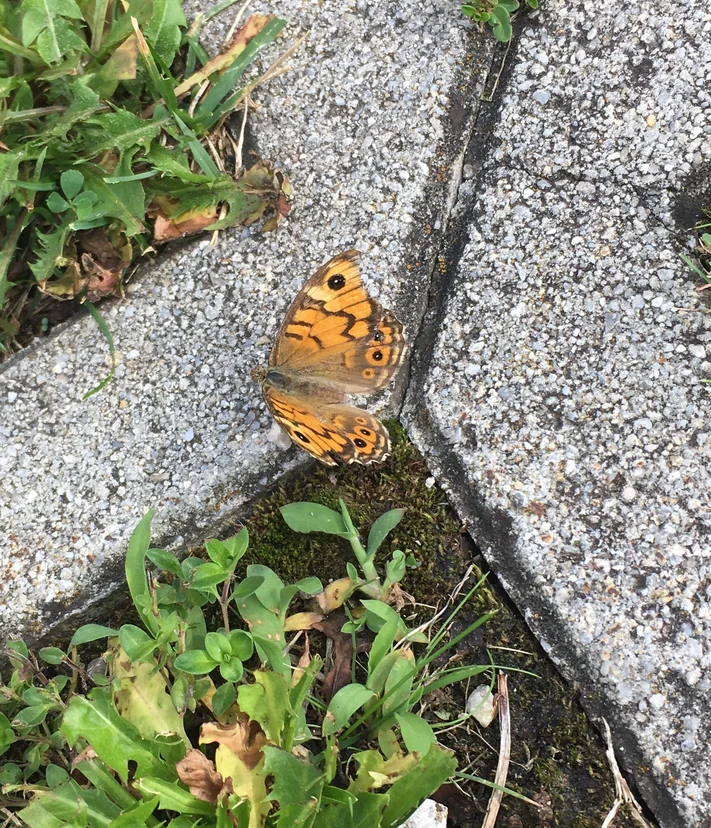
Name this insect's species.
Lasiommata megera (also Pararge megera)
